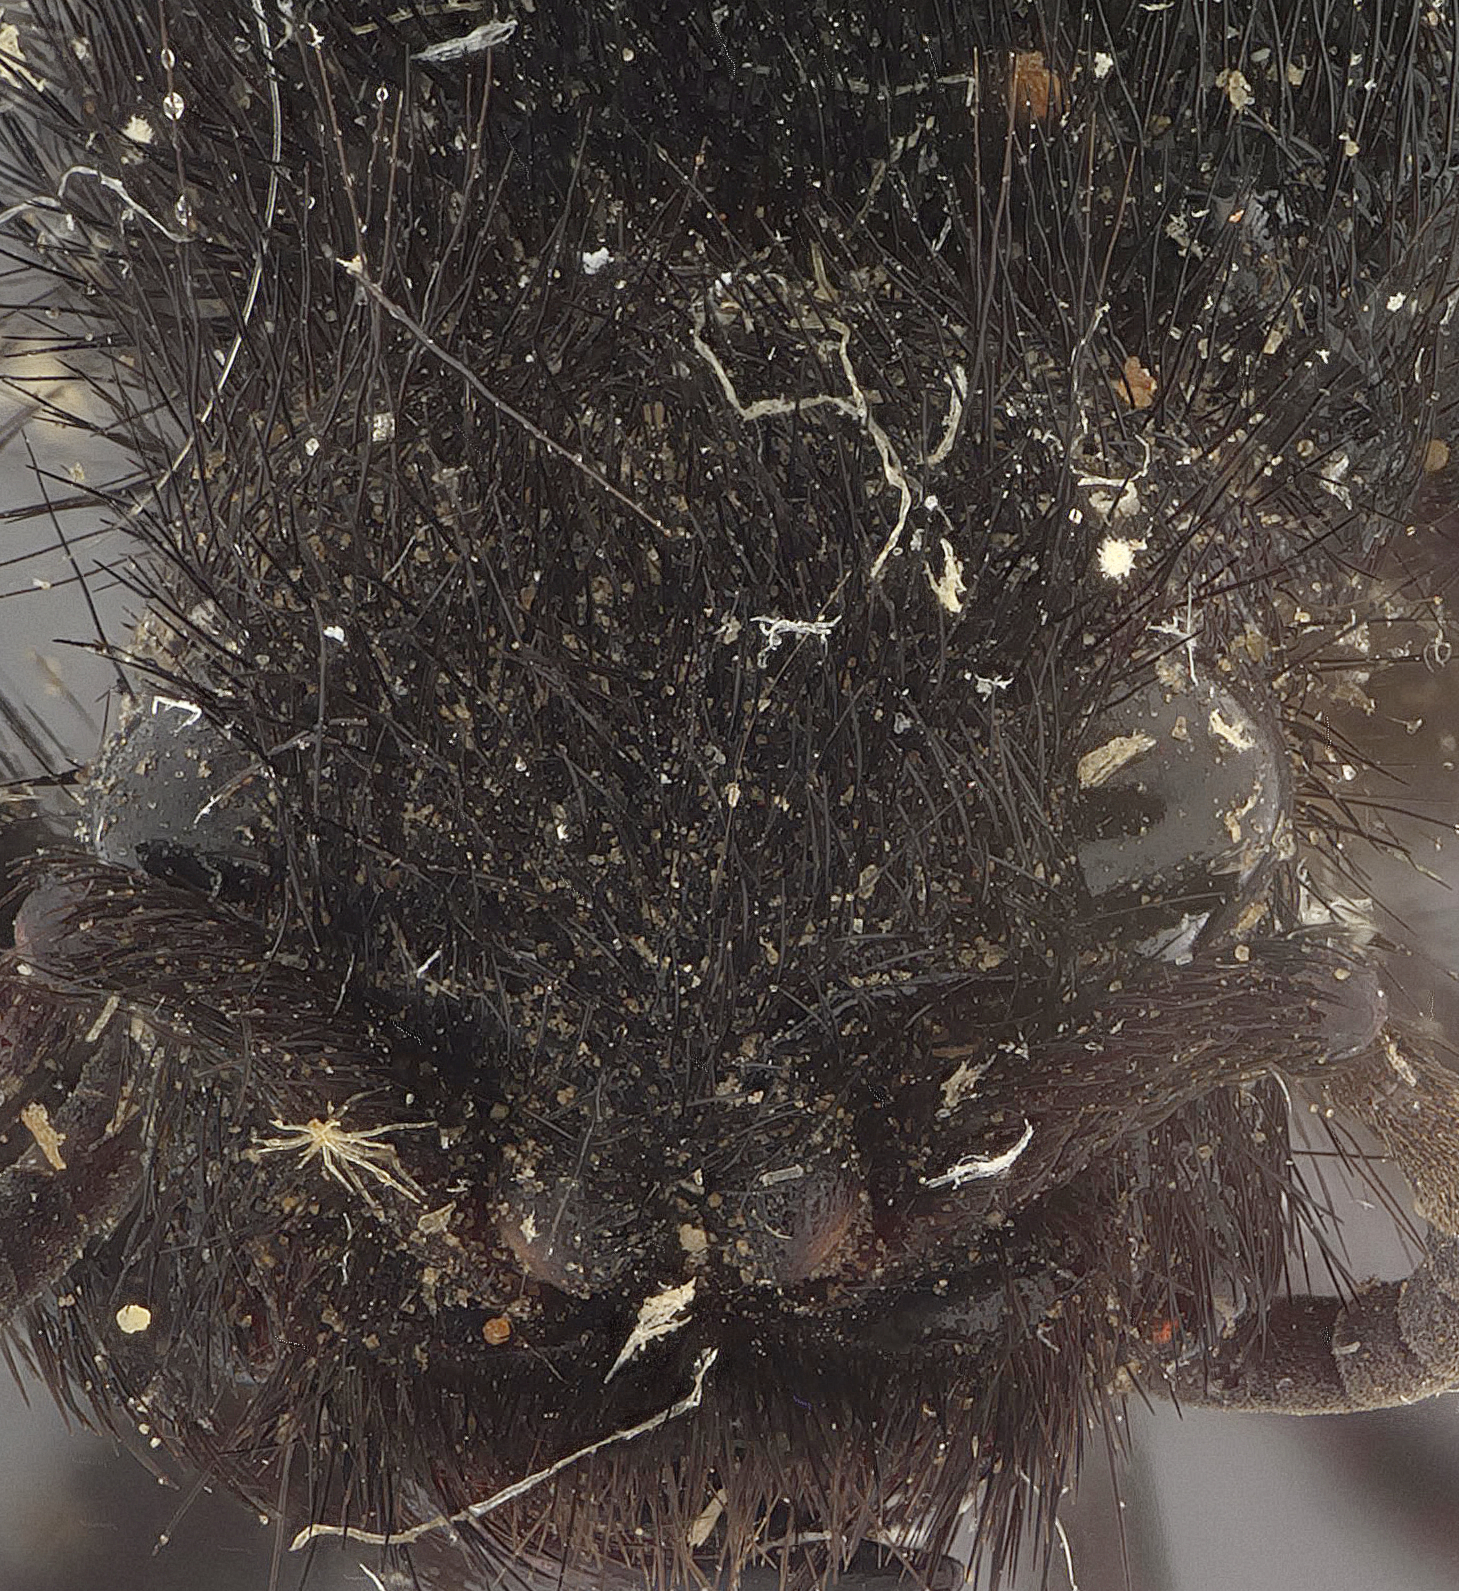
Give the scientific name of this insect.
Mutilla klugii
